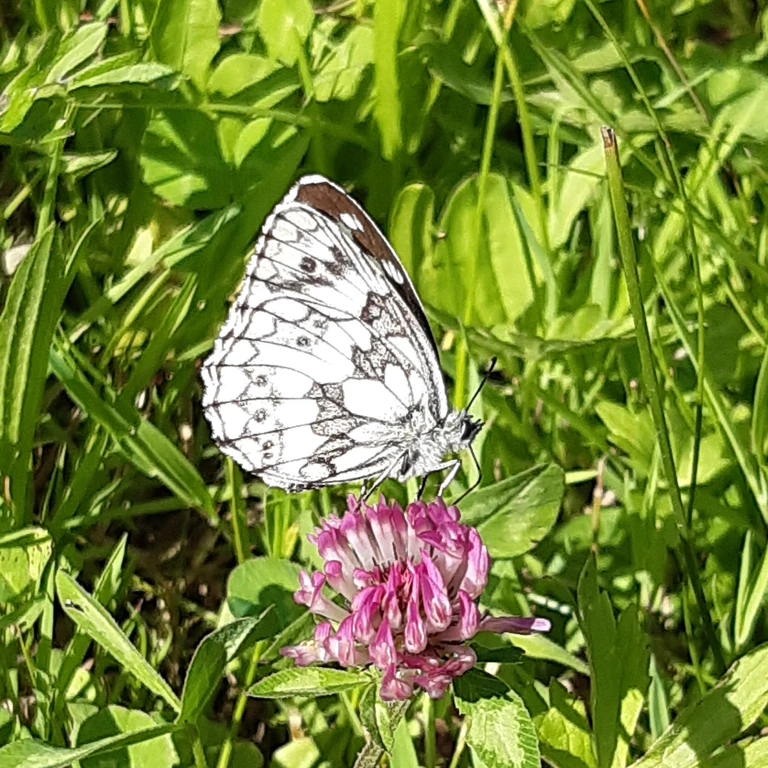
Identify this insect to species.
Melanargia galathea
